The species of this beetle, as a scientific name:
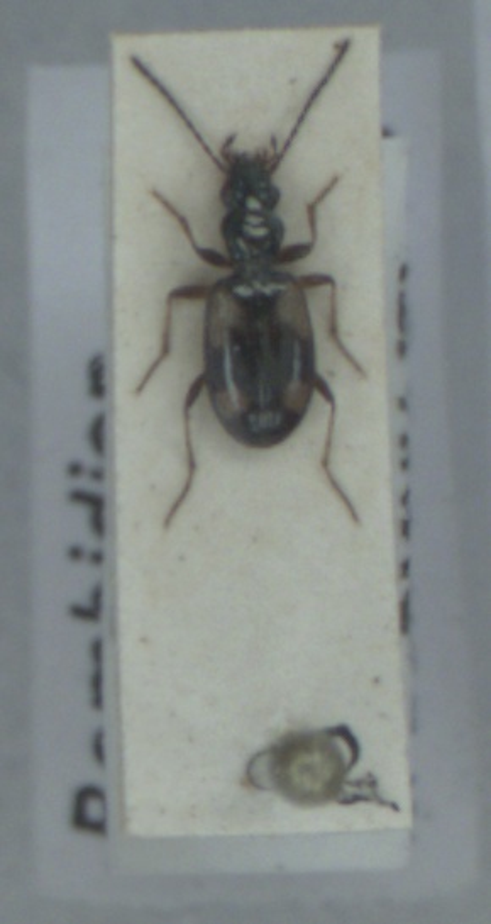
Bembidion illigeri
